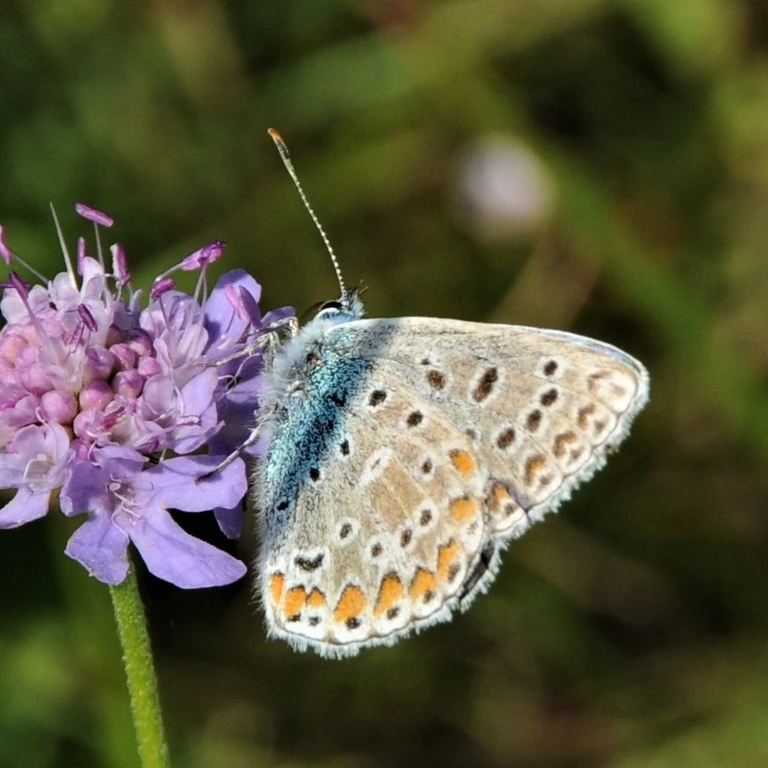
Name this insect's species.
Polyommatus icarus
